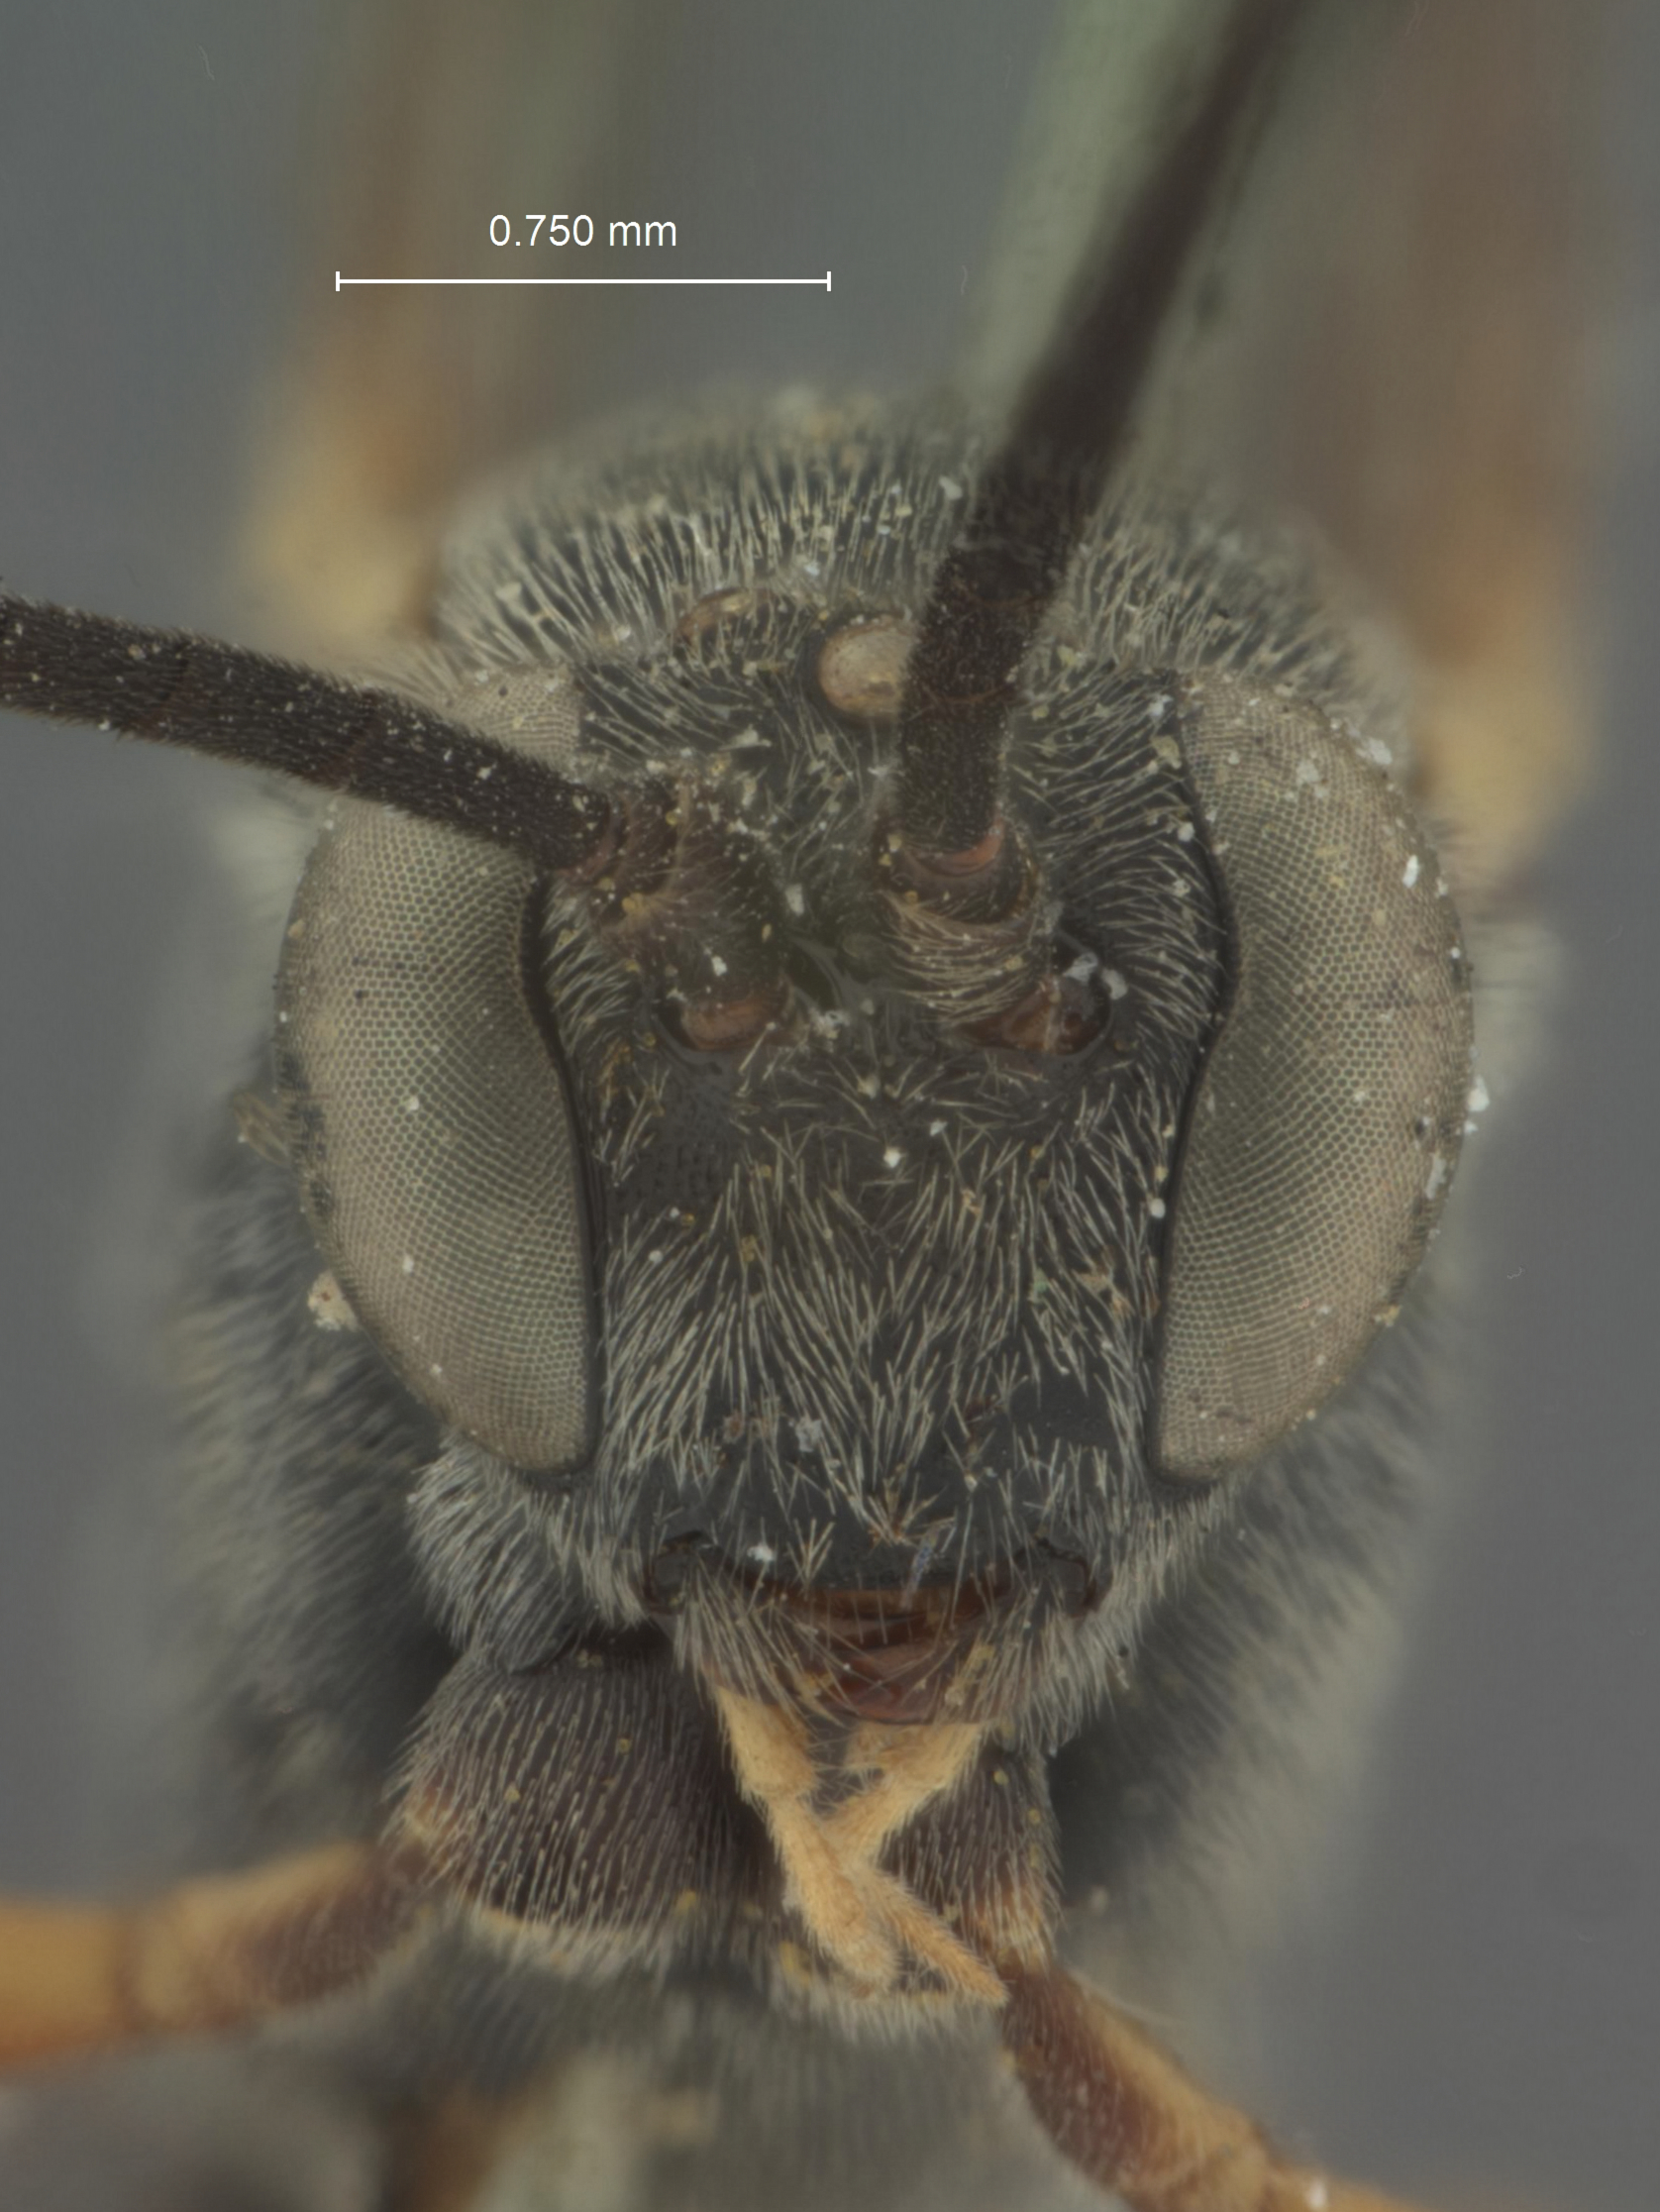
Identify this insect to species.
Limneria corrupta
